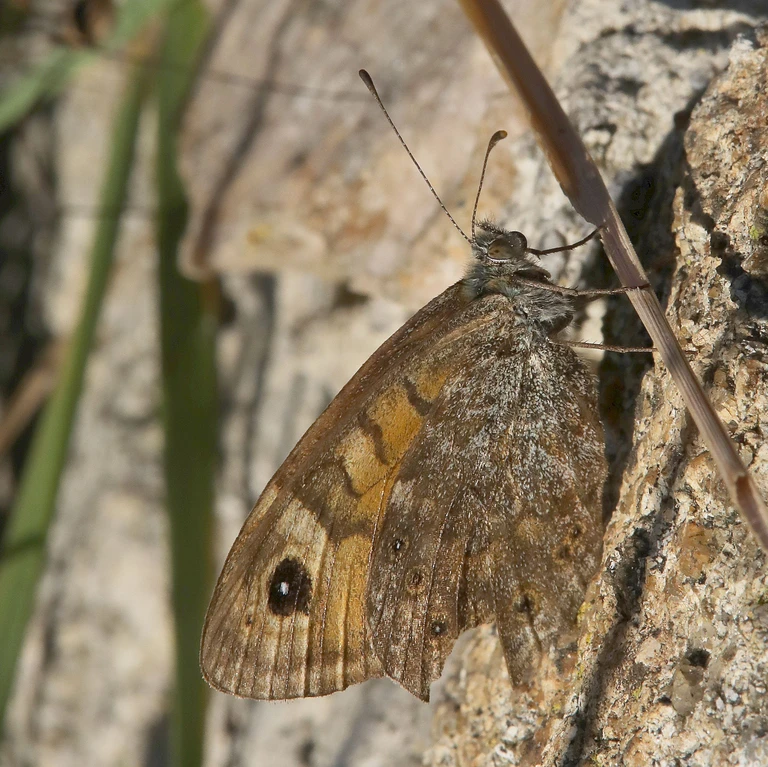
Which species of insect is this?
Lasiommata megera (also Pararge megera)
